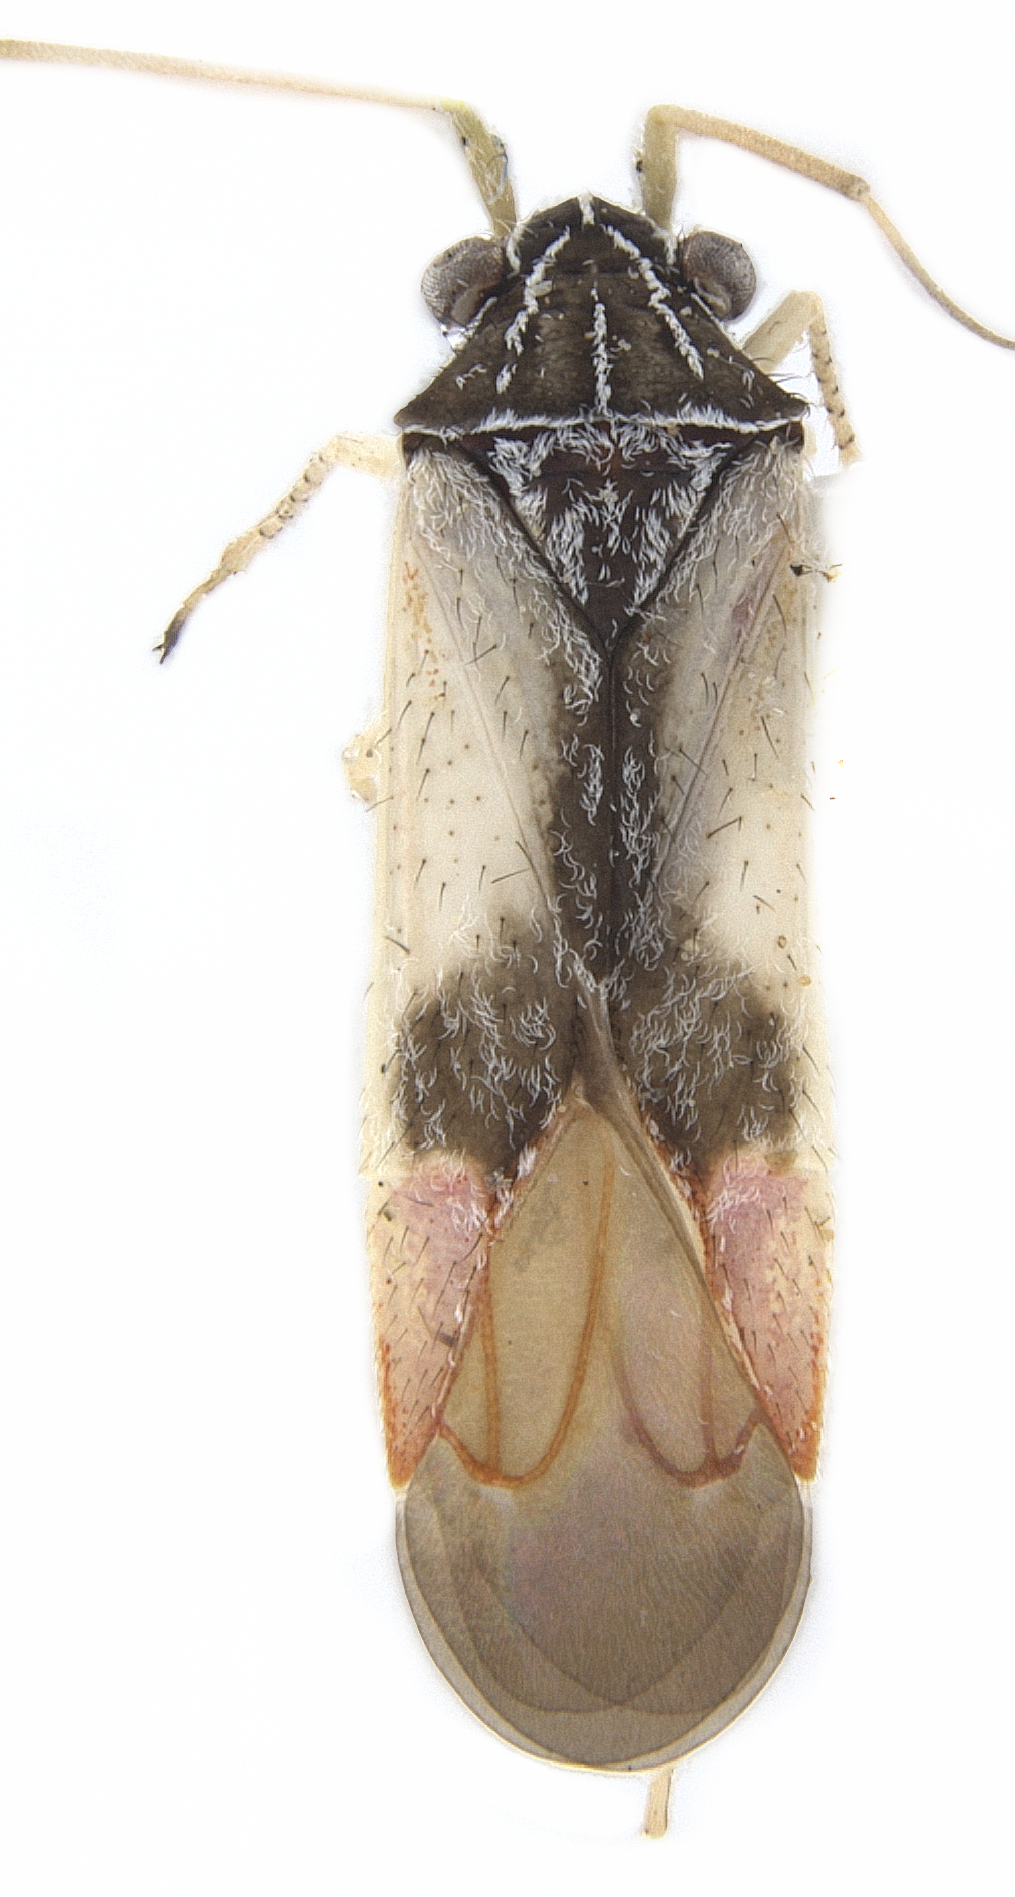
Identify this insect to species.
Ephedrodoma multilineata
